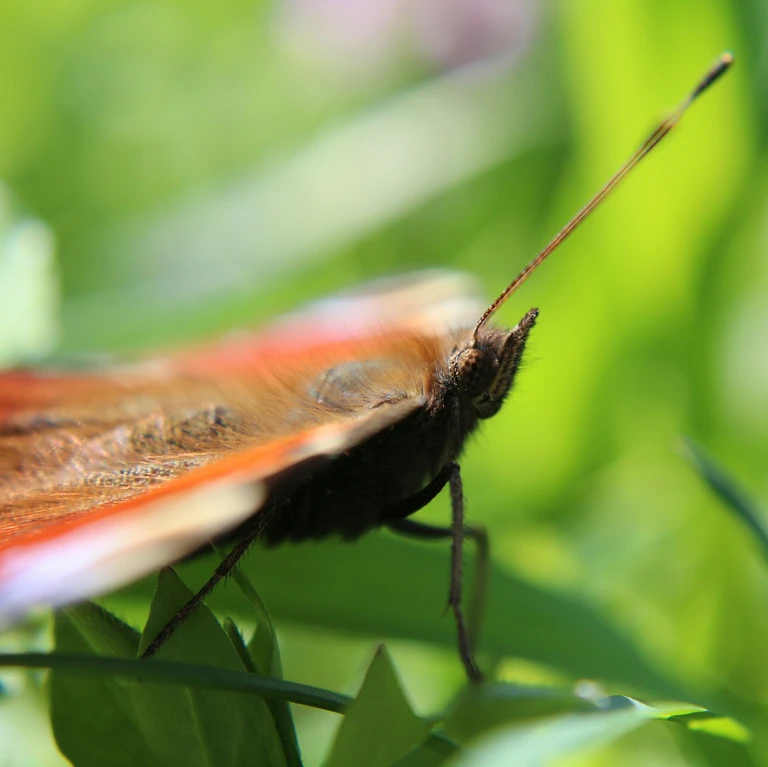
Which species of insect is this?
Aglais io
